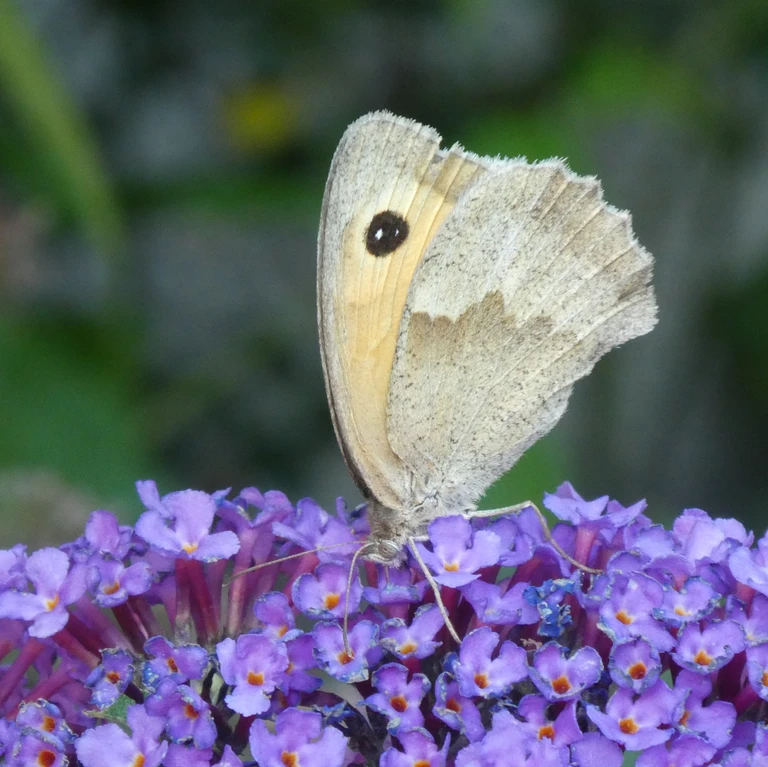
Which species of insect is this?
Maniola jurtina
